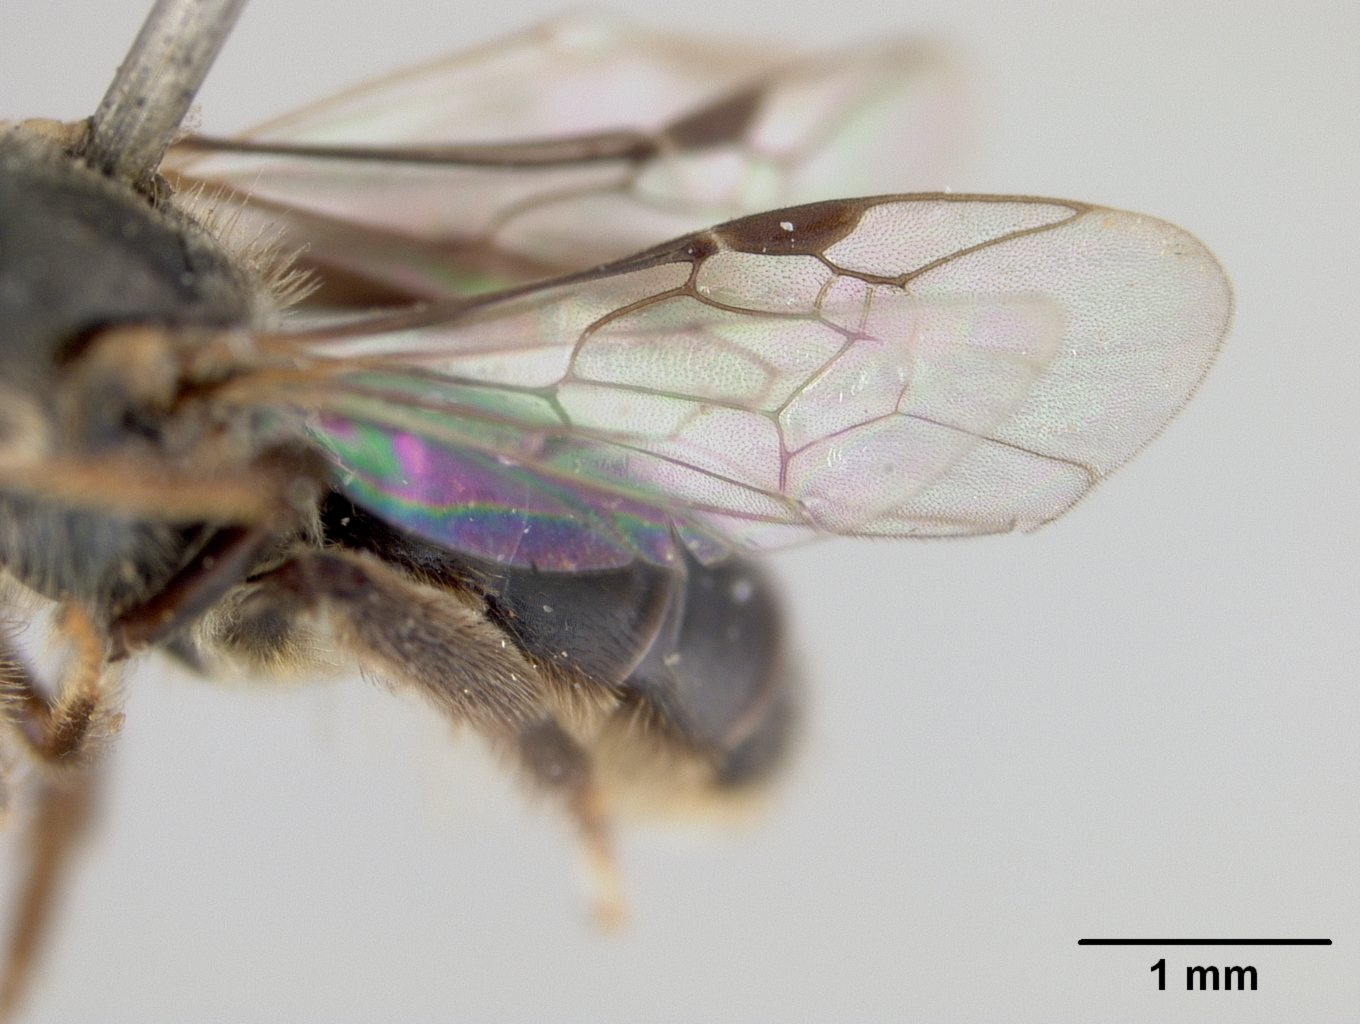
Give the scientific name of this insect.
Halictus caroli
